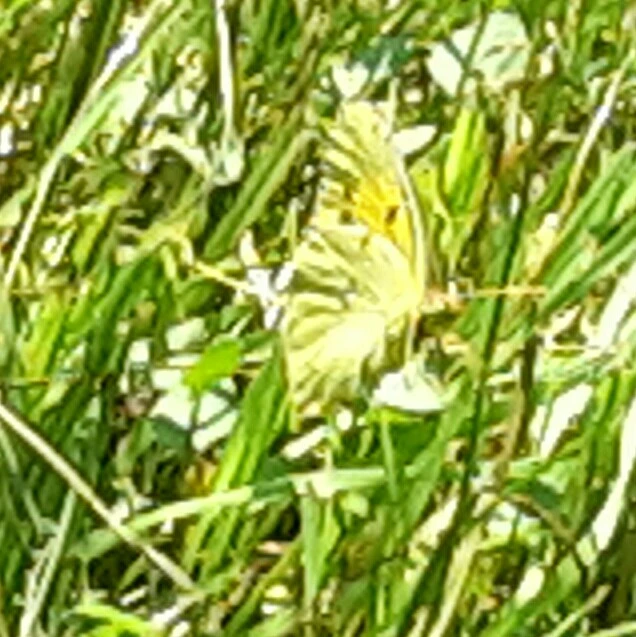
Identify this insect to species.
Colias croceus
